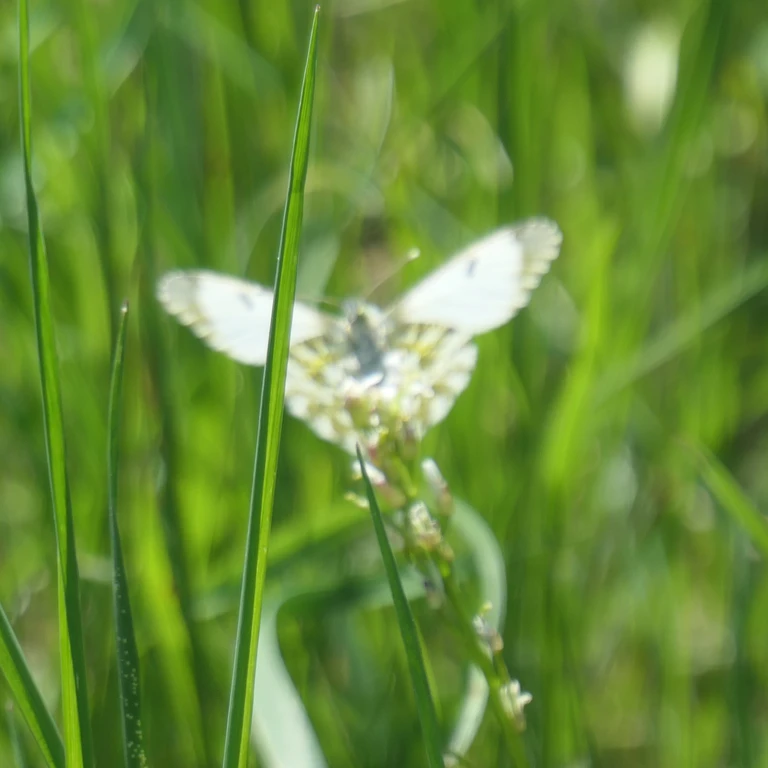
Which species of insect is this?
Anthocharis cardamines
